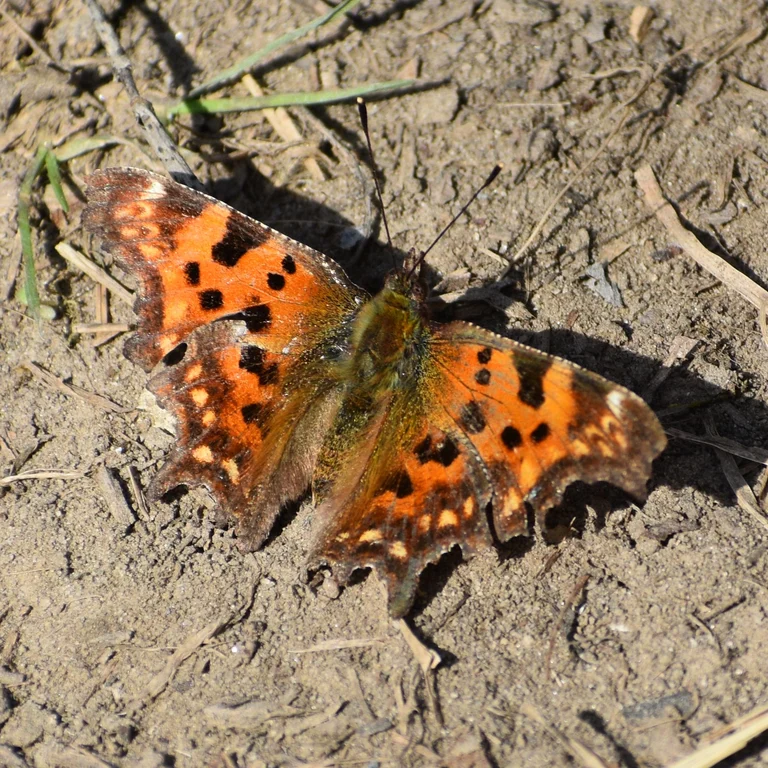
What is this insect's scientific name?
Polygonia c-album
